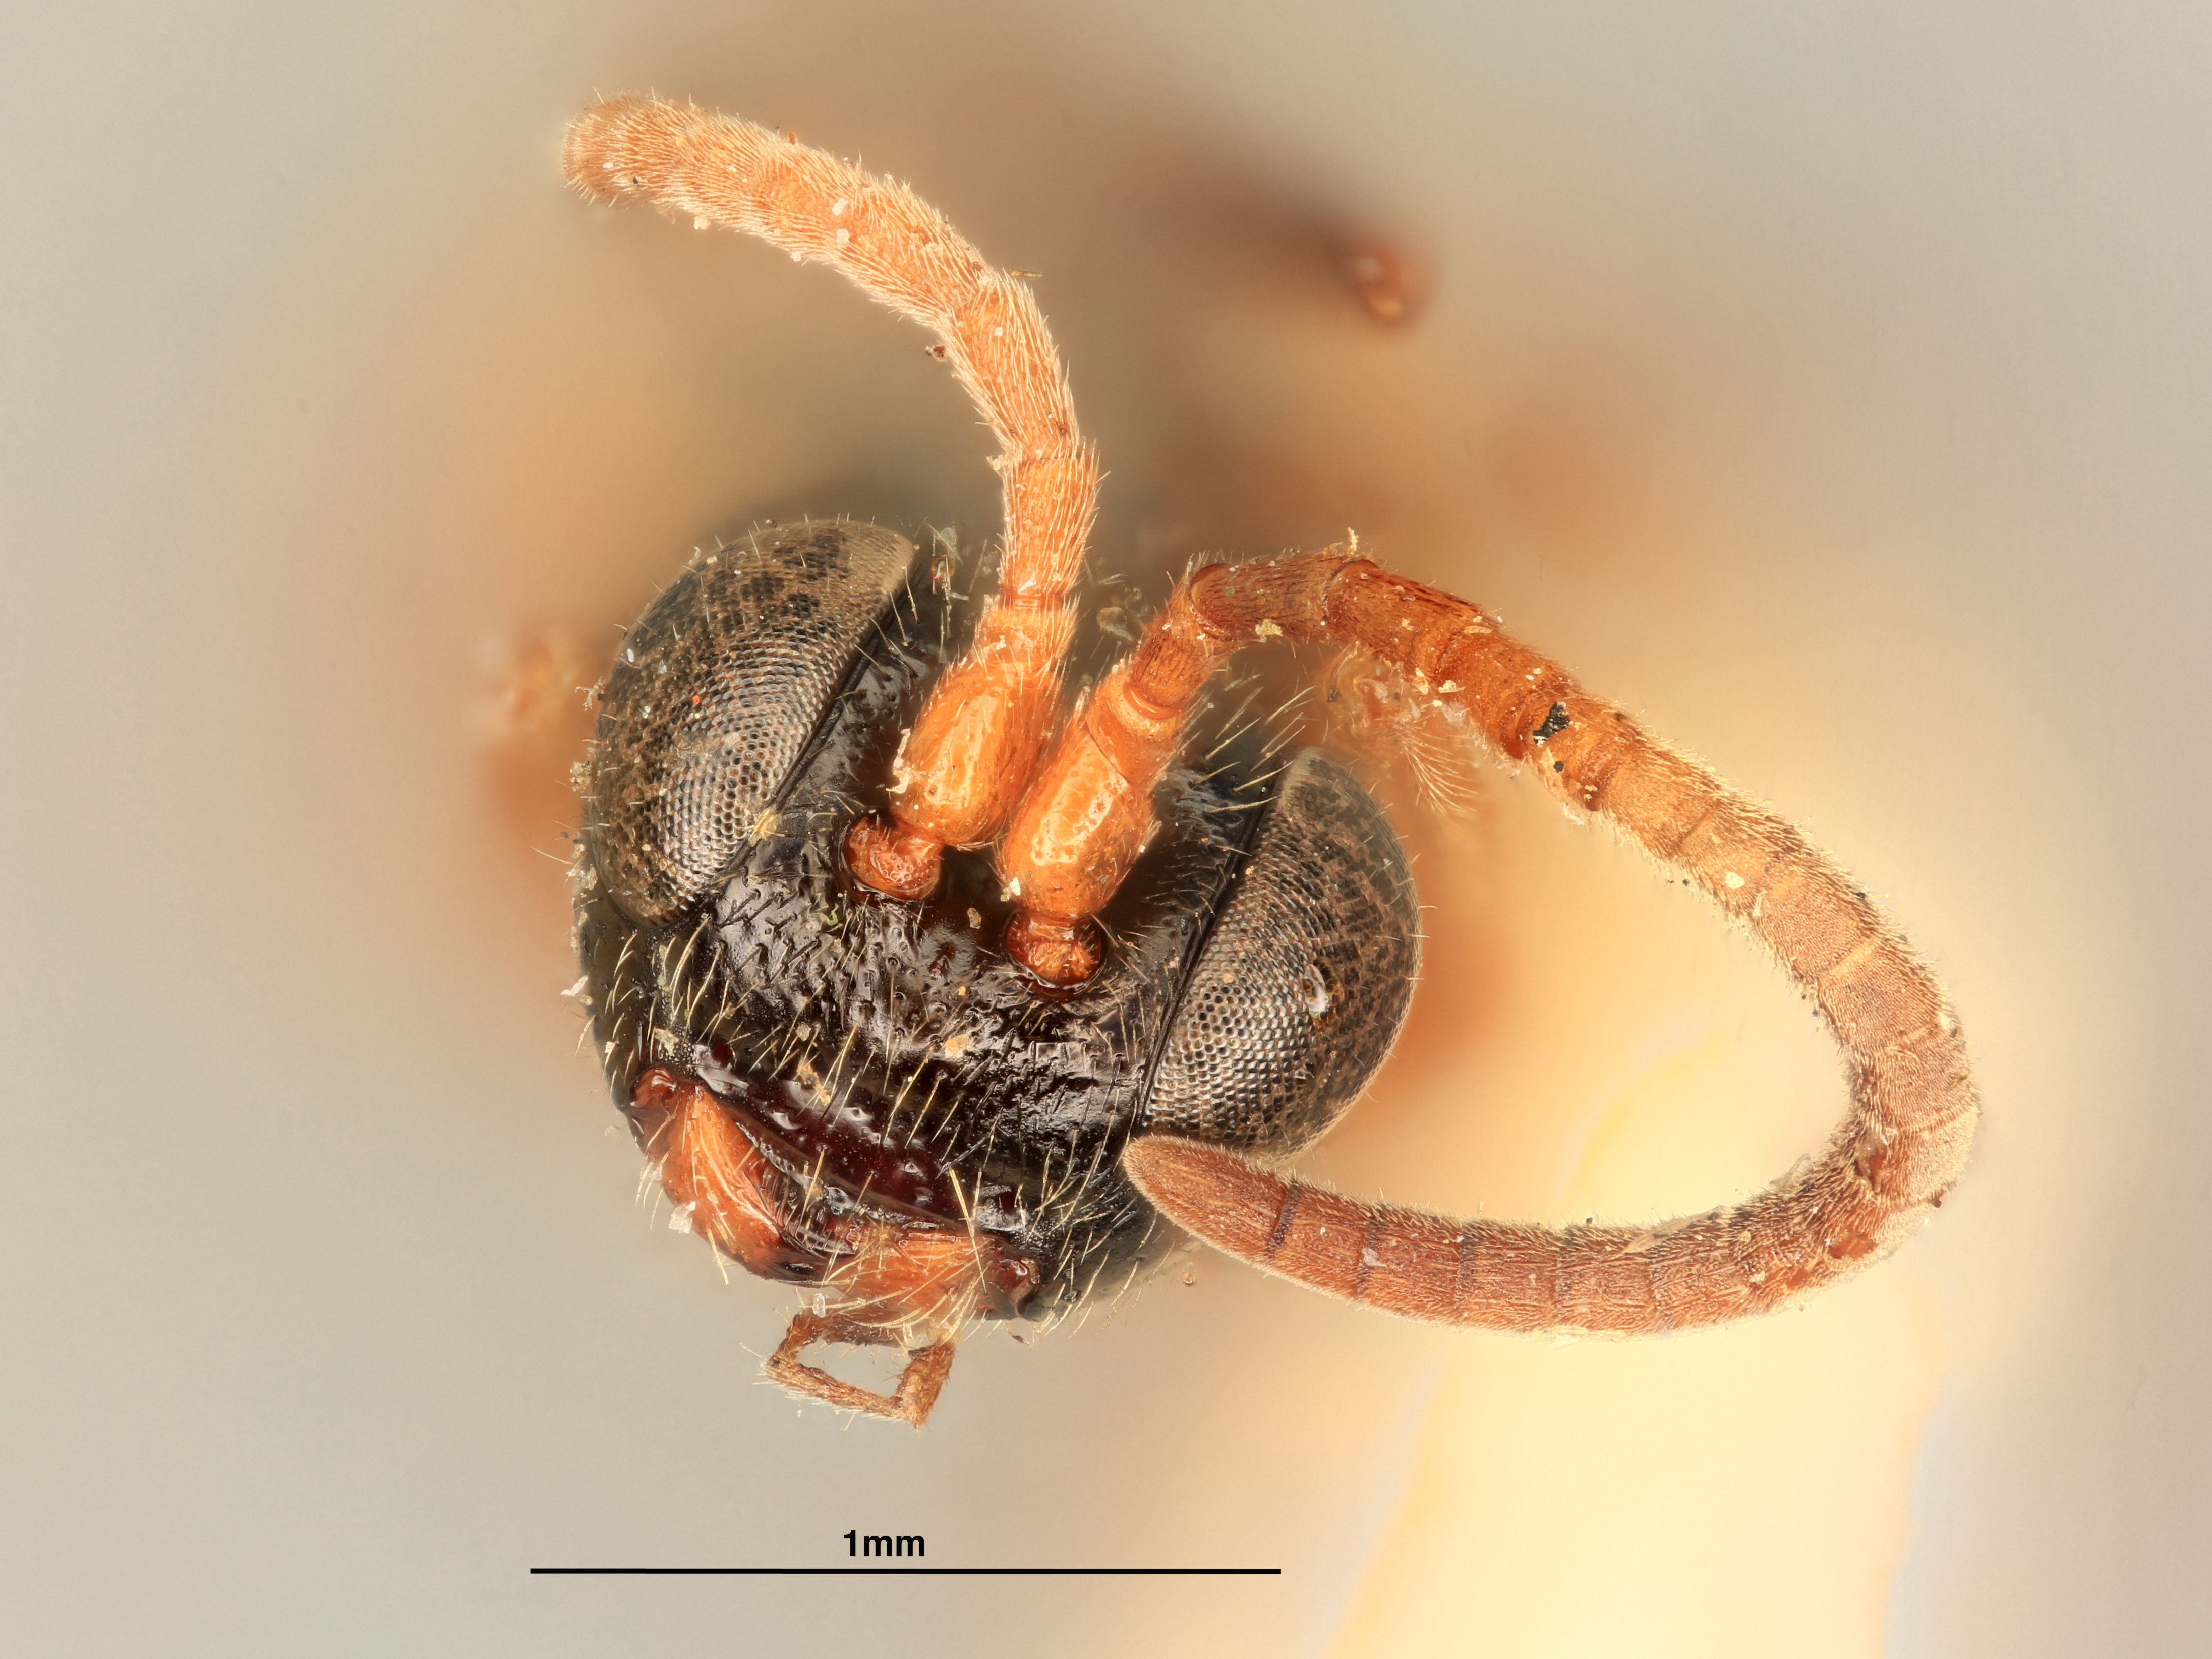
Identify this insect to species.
Phygadeuon quintilis
